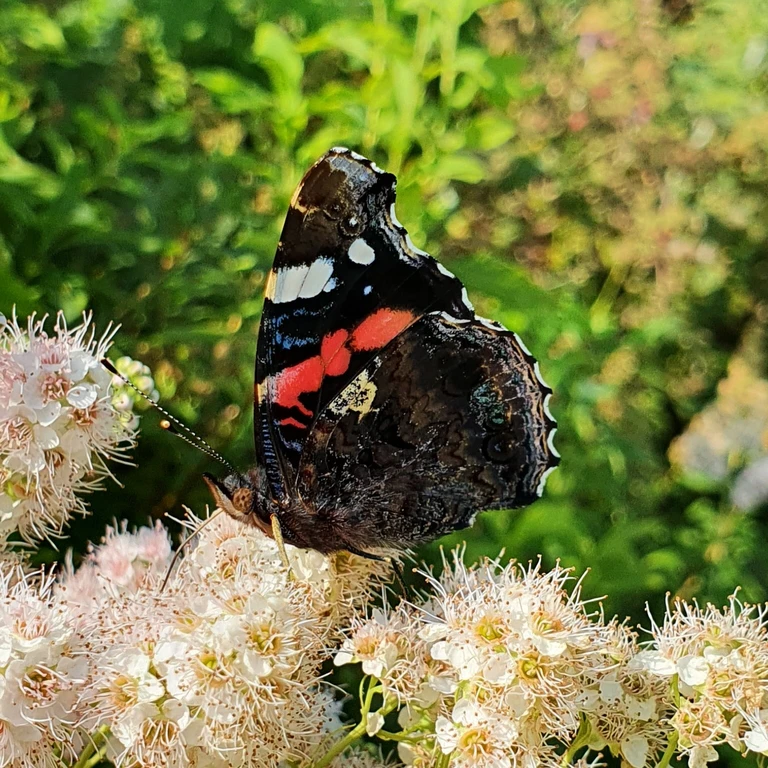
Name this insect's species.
Vanessa atalanta
